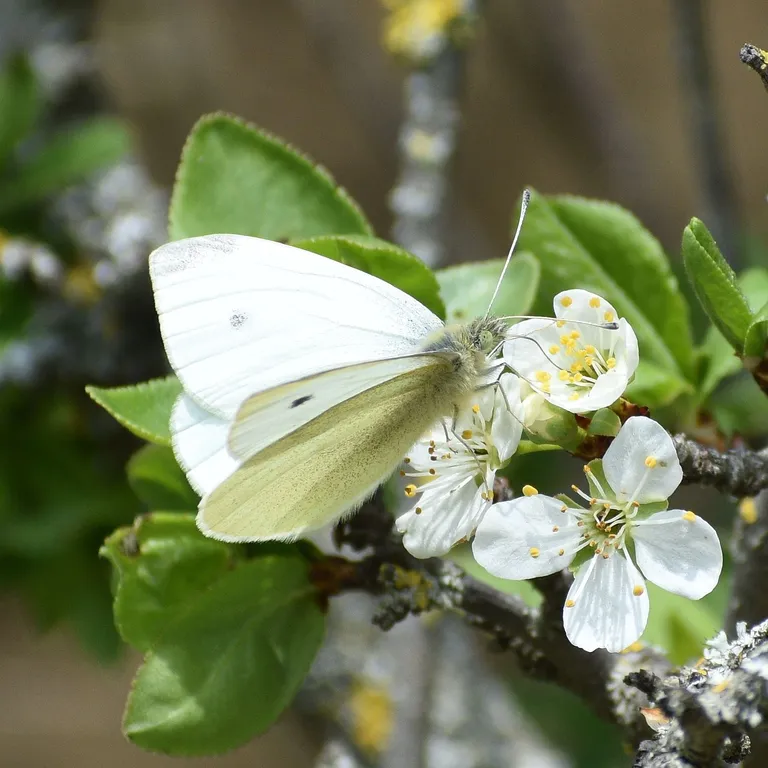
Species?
Pieris rapae
